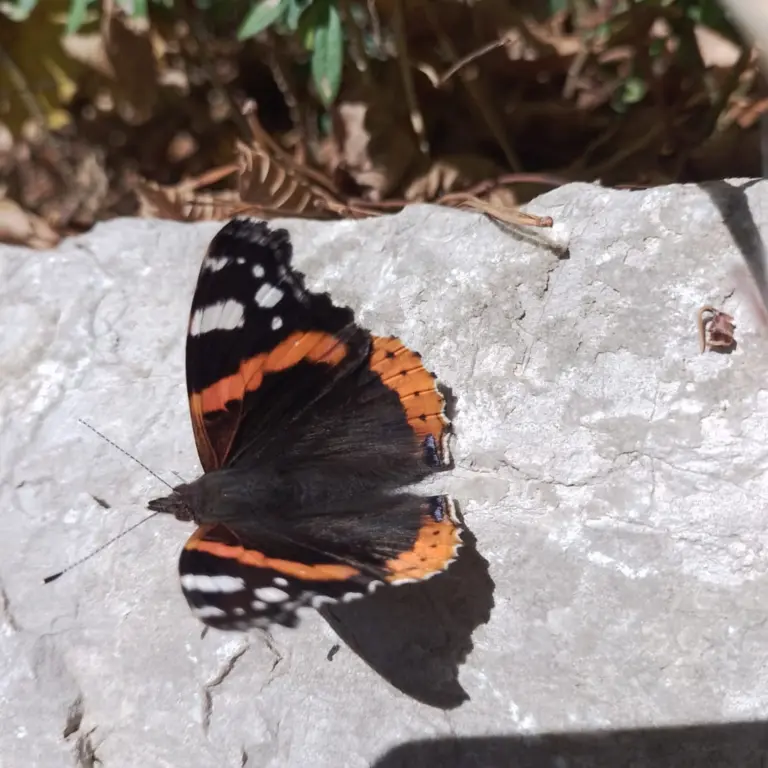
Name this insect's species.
Vanessa atalanta
